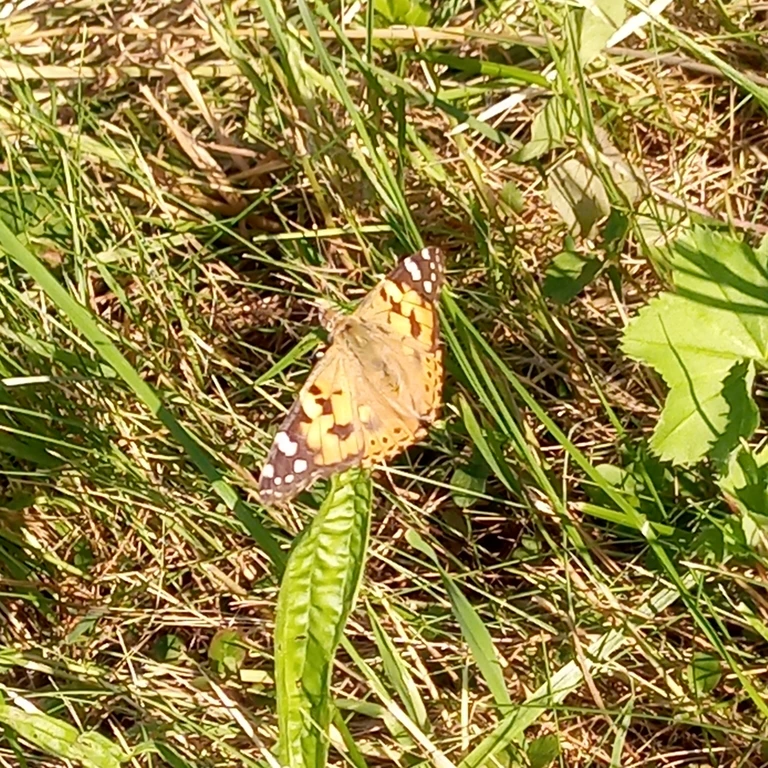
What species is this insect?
Vanessa cardui
